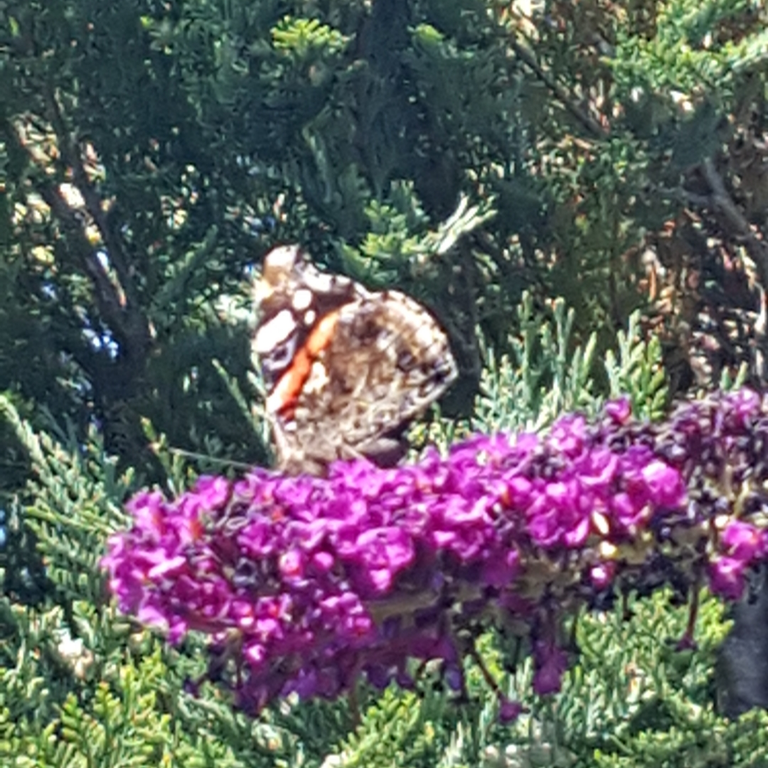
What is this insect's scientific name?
Vanessa atalanta
